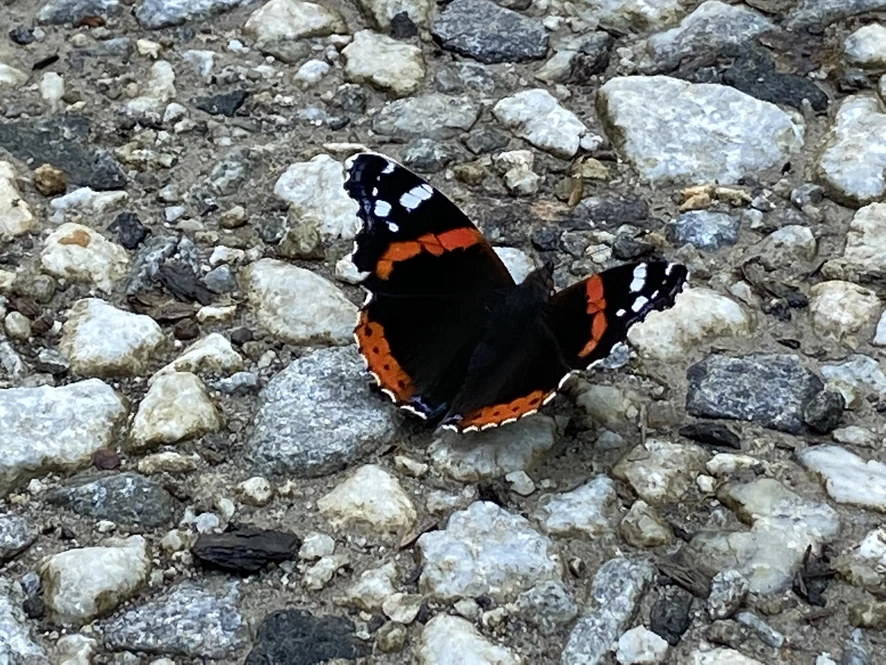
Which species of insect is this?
Vanessa atalanta
